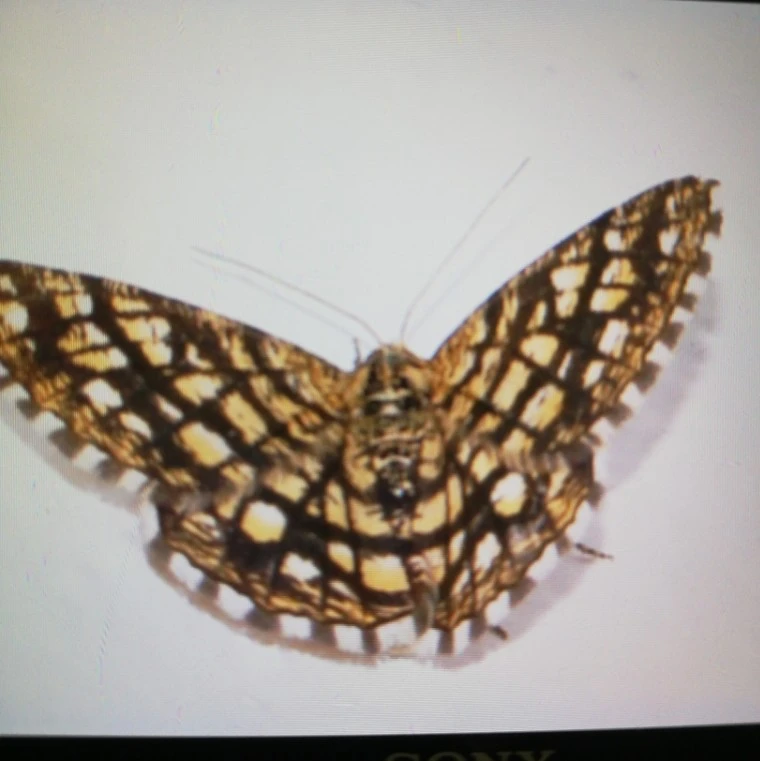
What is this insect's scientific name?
Chiasmia clathrata
